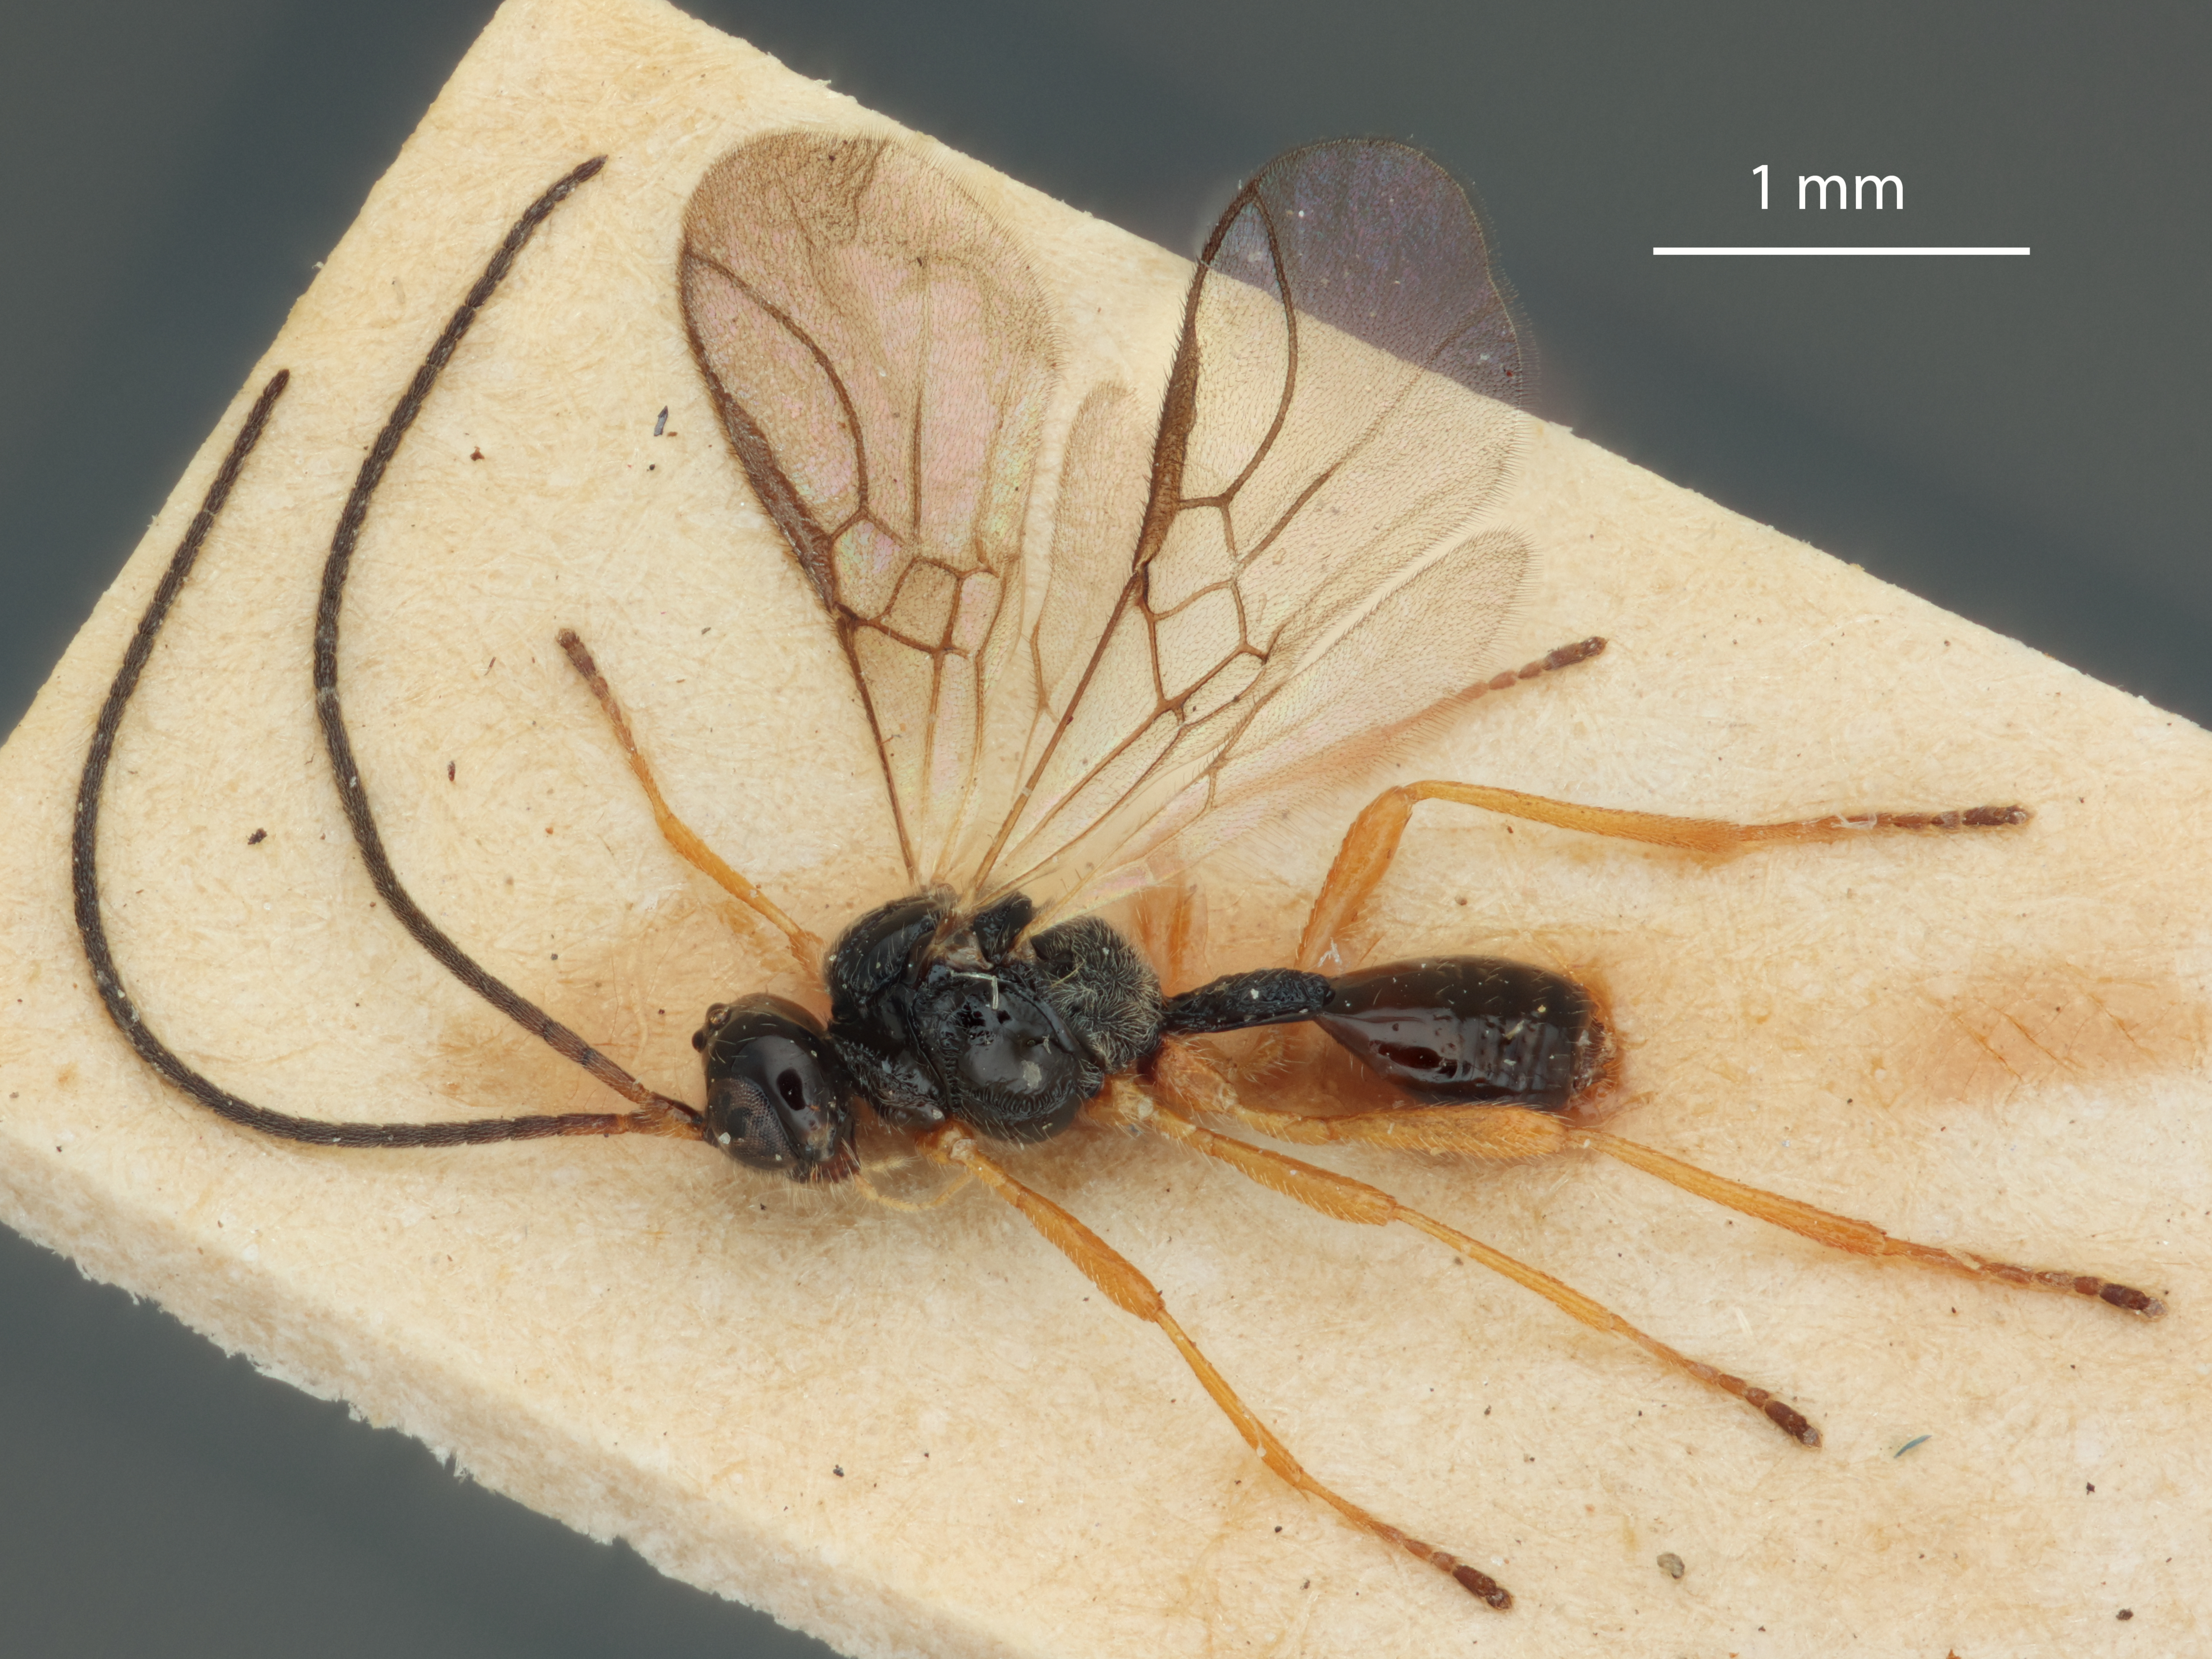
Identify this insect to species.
Chorebus humeralis
